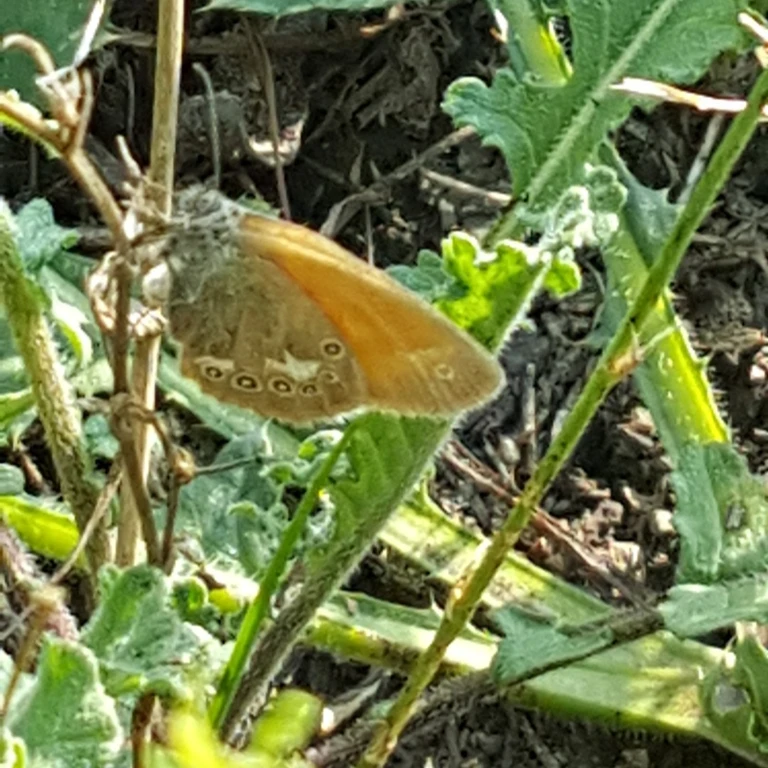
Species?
Coenonympha glycerion (also Coenonympha iphis)
